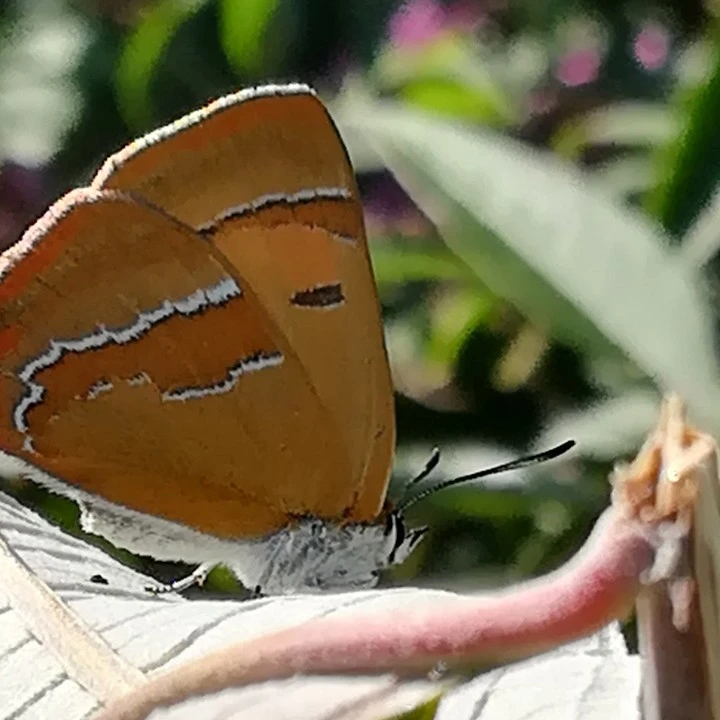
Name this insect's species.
Thecla betulae
